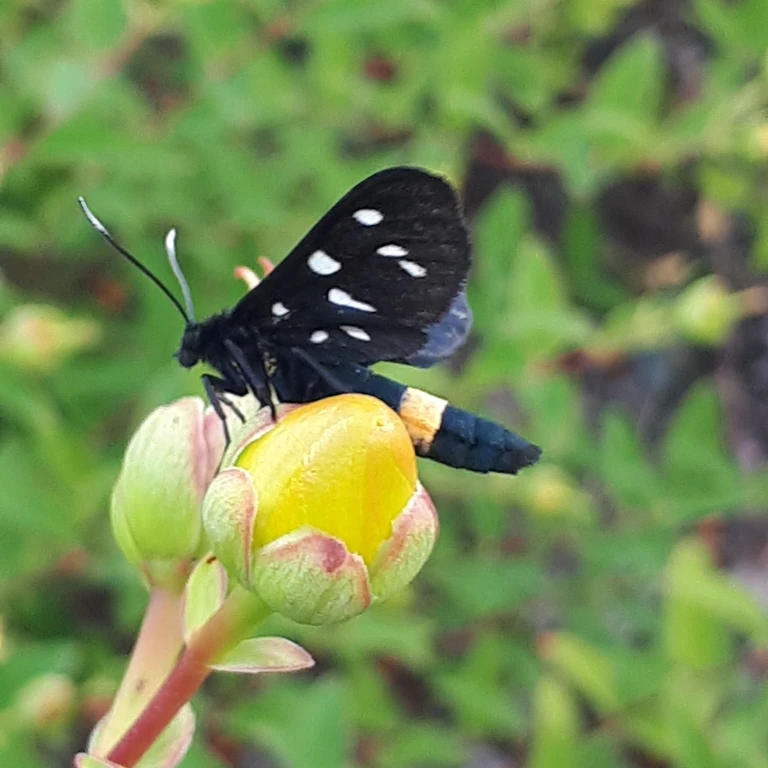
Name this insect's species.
Amata phegea
